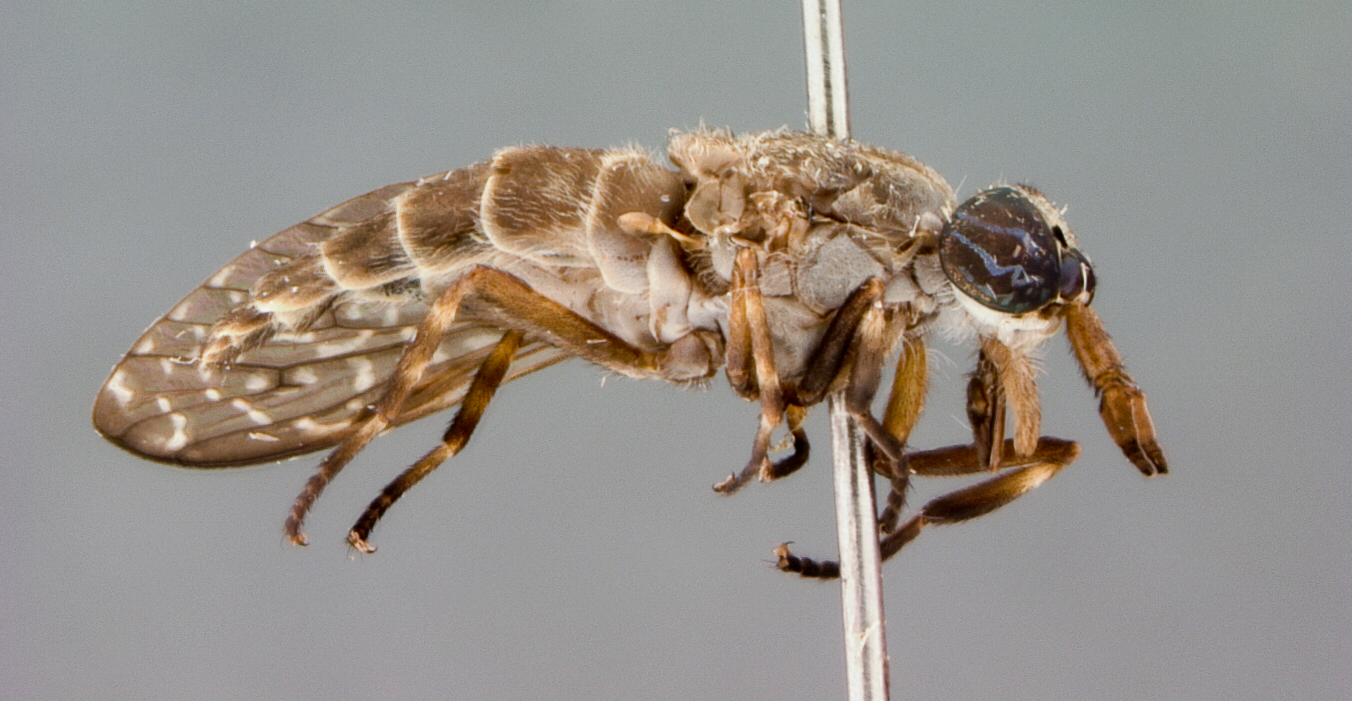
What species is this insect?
Haematopota clarkeana
